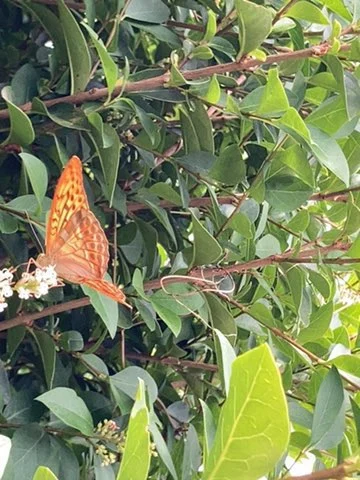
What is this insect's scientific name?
Argynnis paphia
